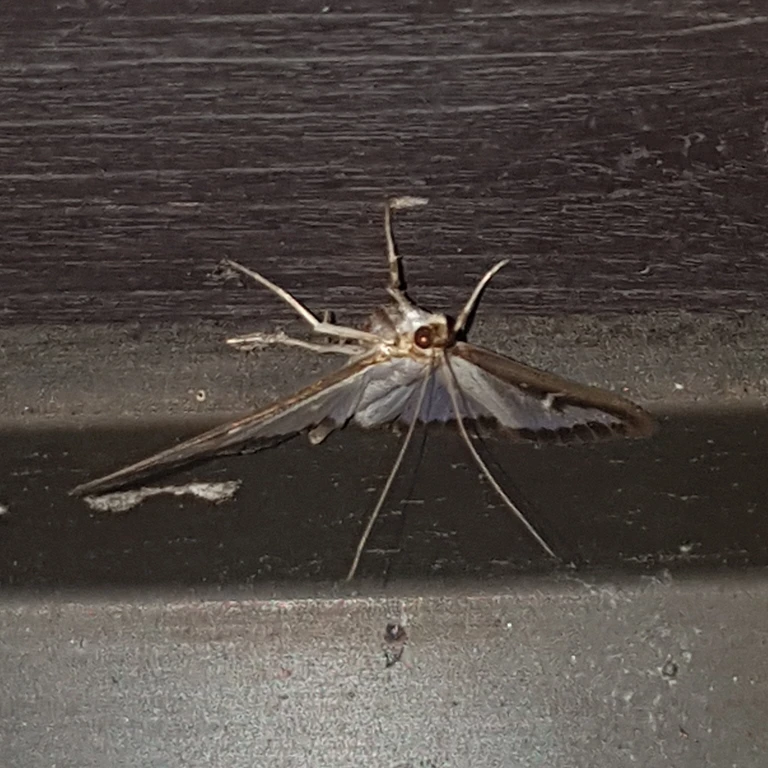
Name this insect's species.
Cydalima perspectalis
